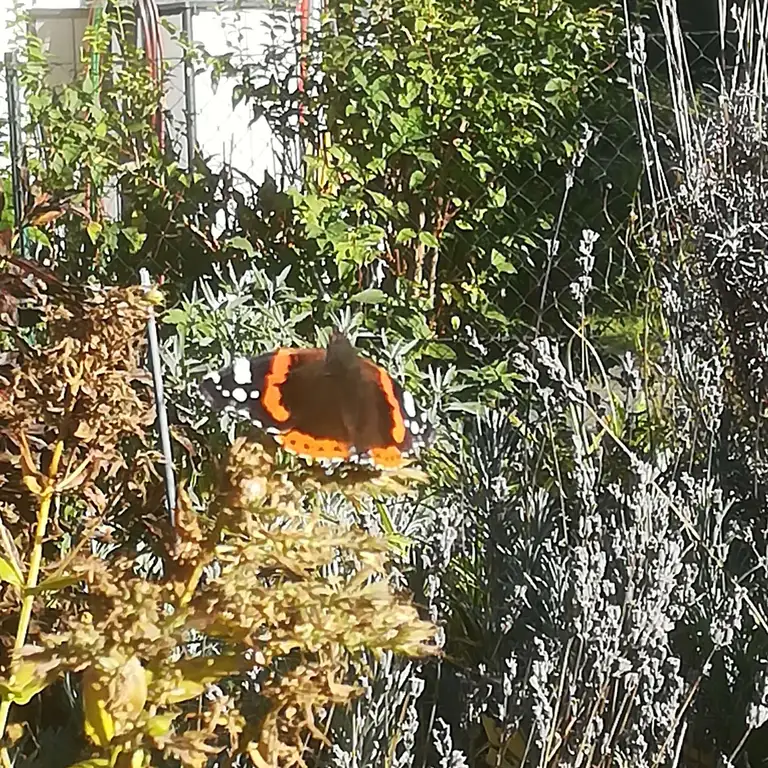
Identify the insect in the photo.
Vanessa atalanta
